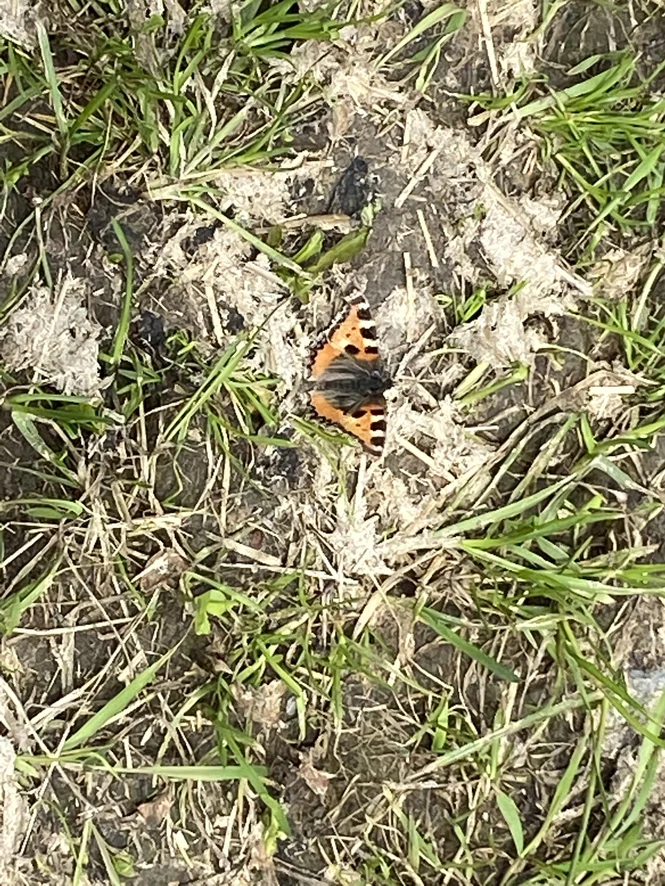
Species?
Aglais urticae
